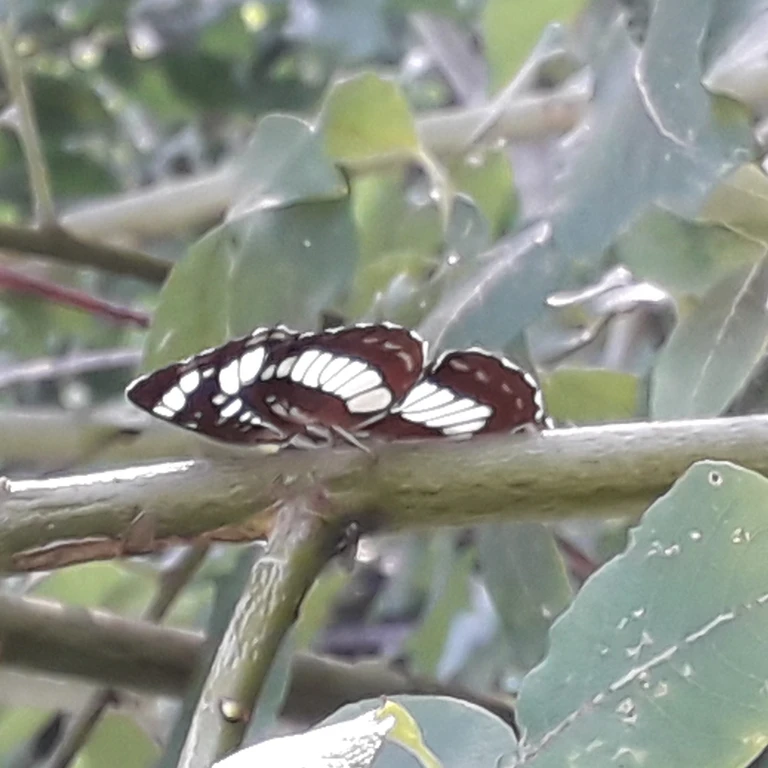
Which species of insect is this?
Neptis rivularis
